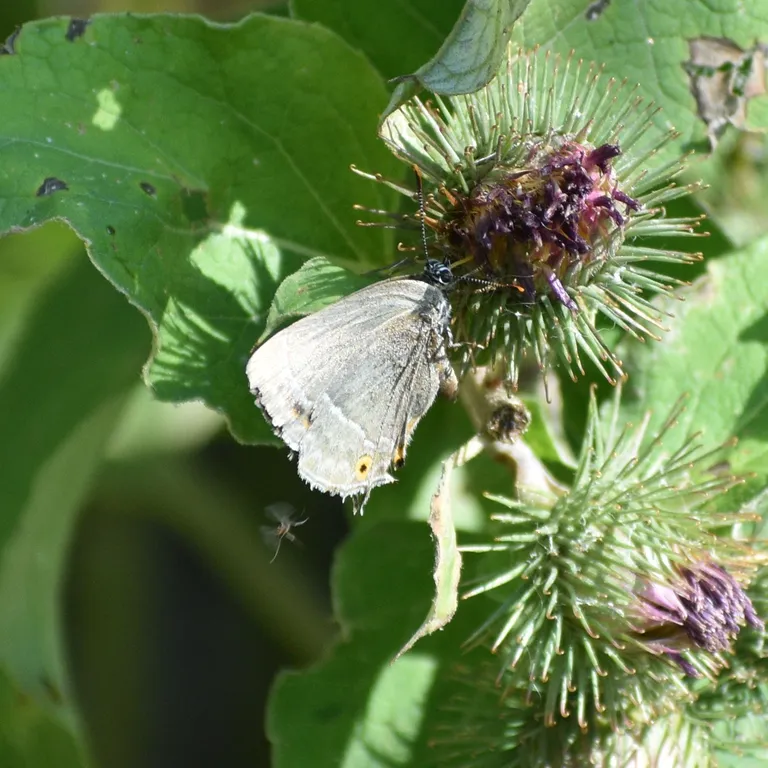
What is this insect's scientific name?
Favonius quercus (also Quercusia quercus)
